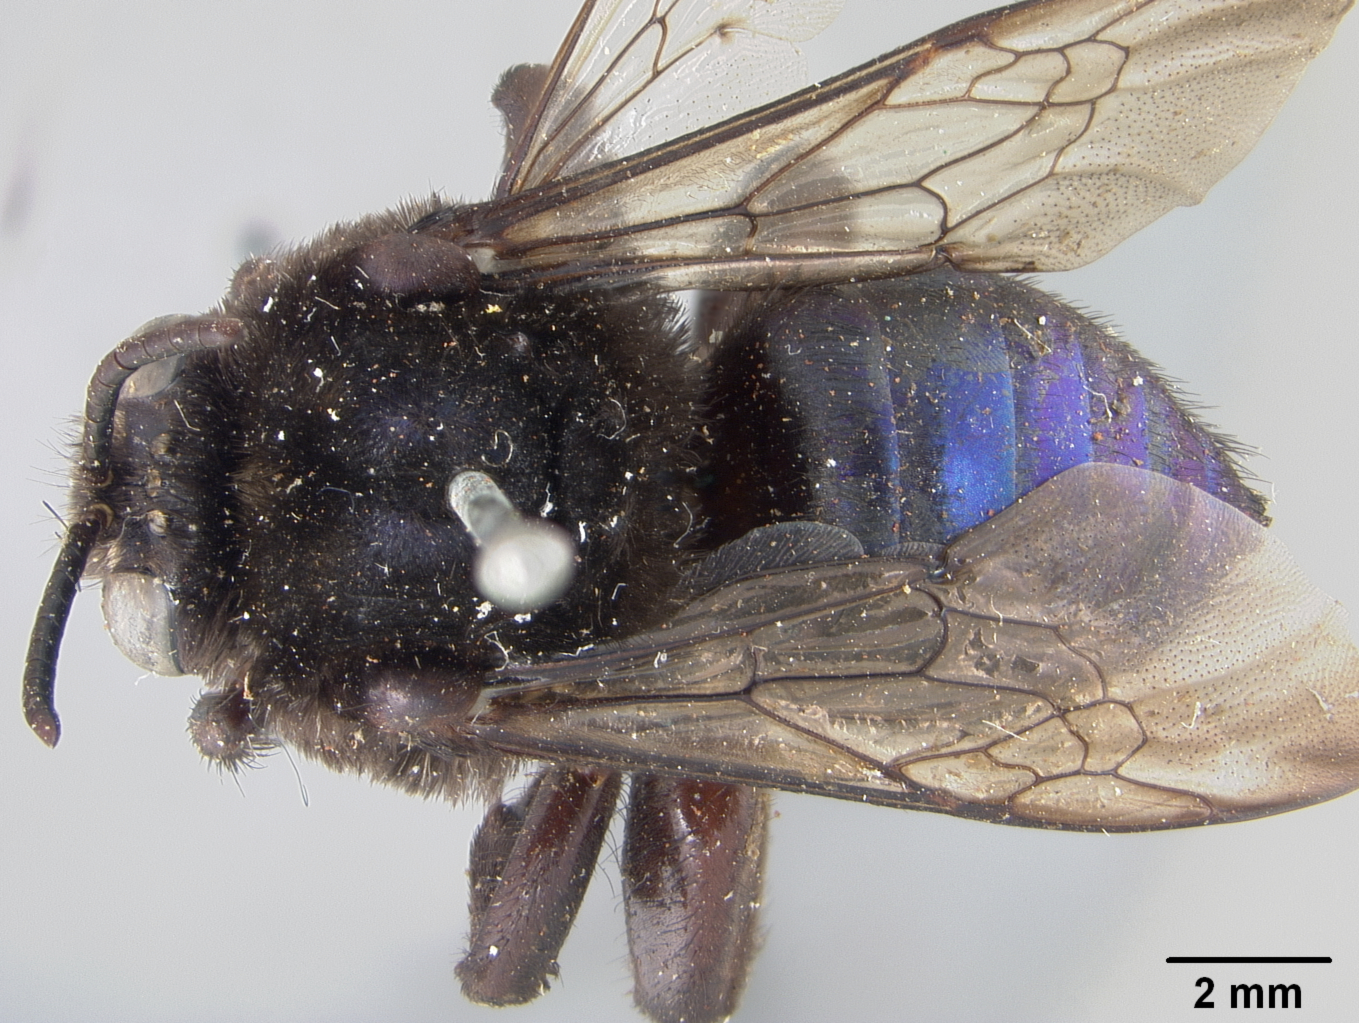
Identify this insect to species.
Mesonychium dugesi
